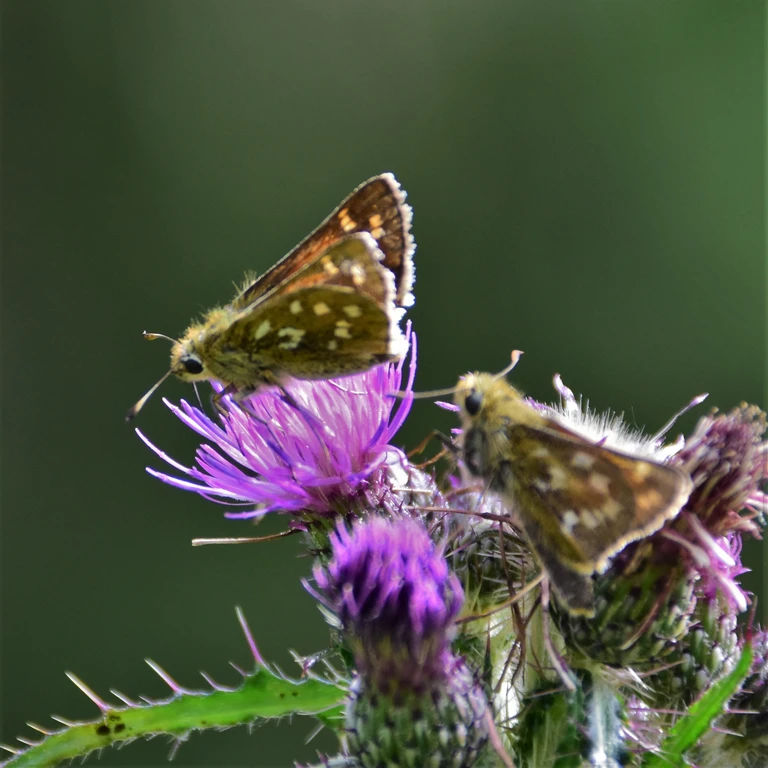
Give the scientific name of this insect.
Hesperia comma
